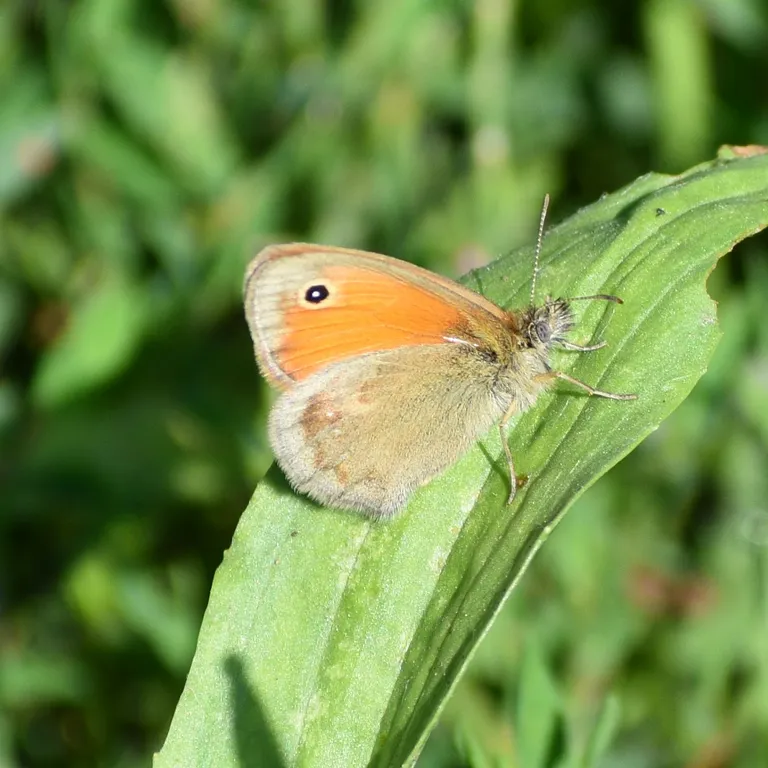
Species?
Coenonympha pamphilus
